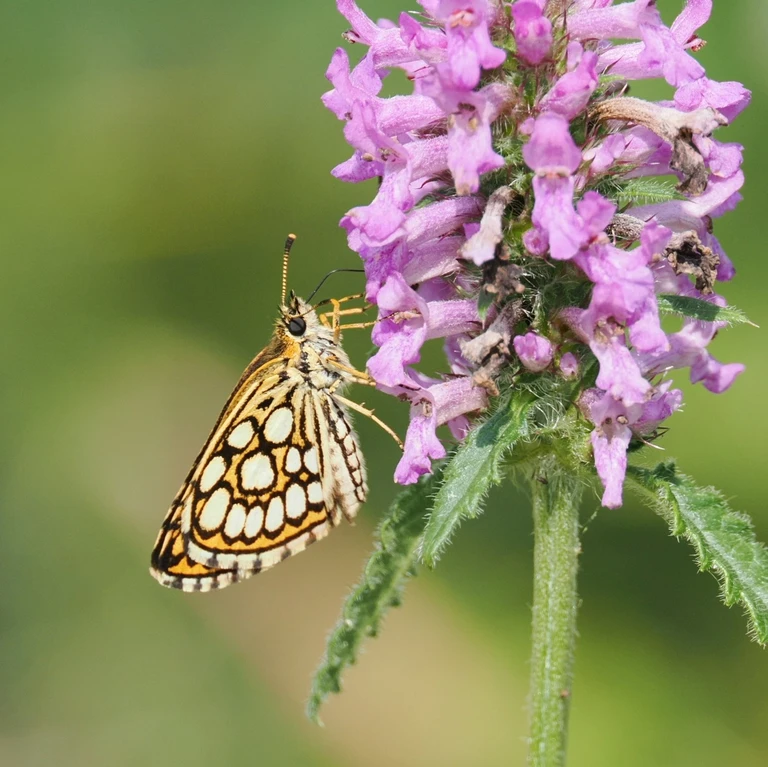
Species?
Heteropterus morpheus
